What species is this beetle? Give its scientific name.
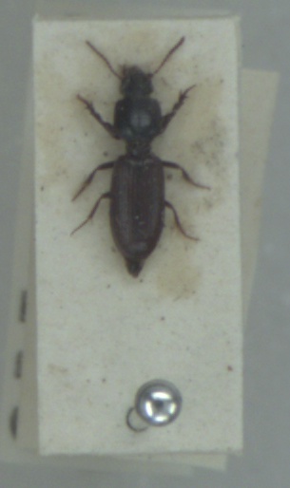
Clivina collaris
